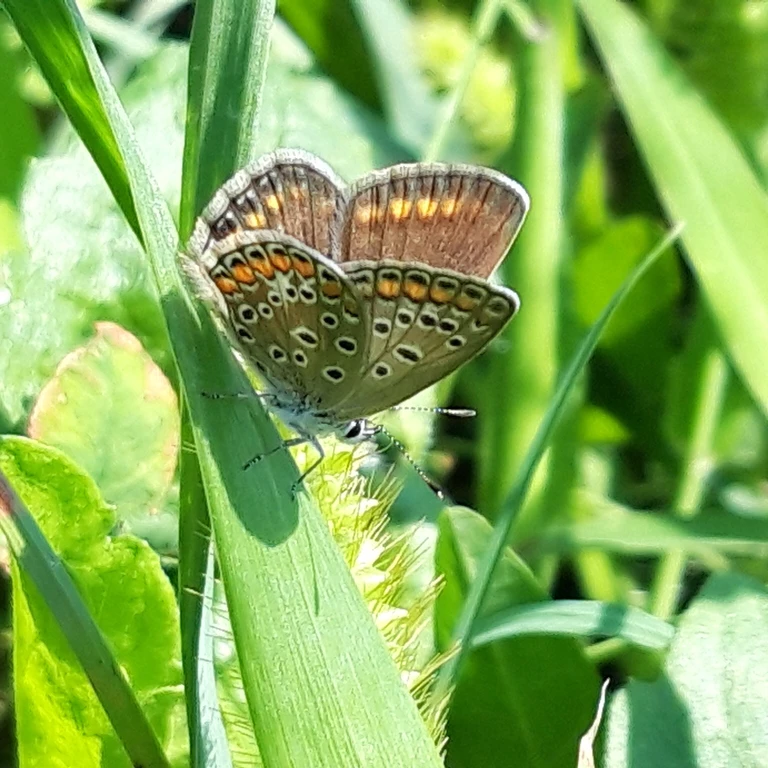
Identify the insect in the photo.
Polyommatus icarus
